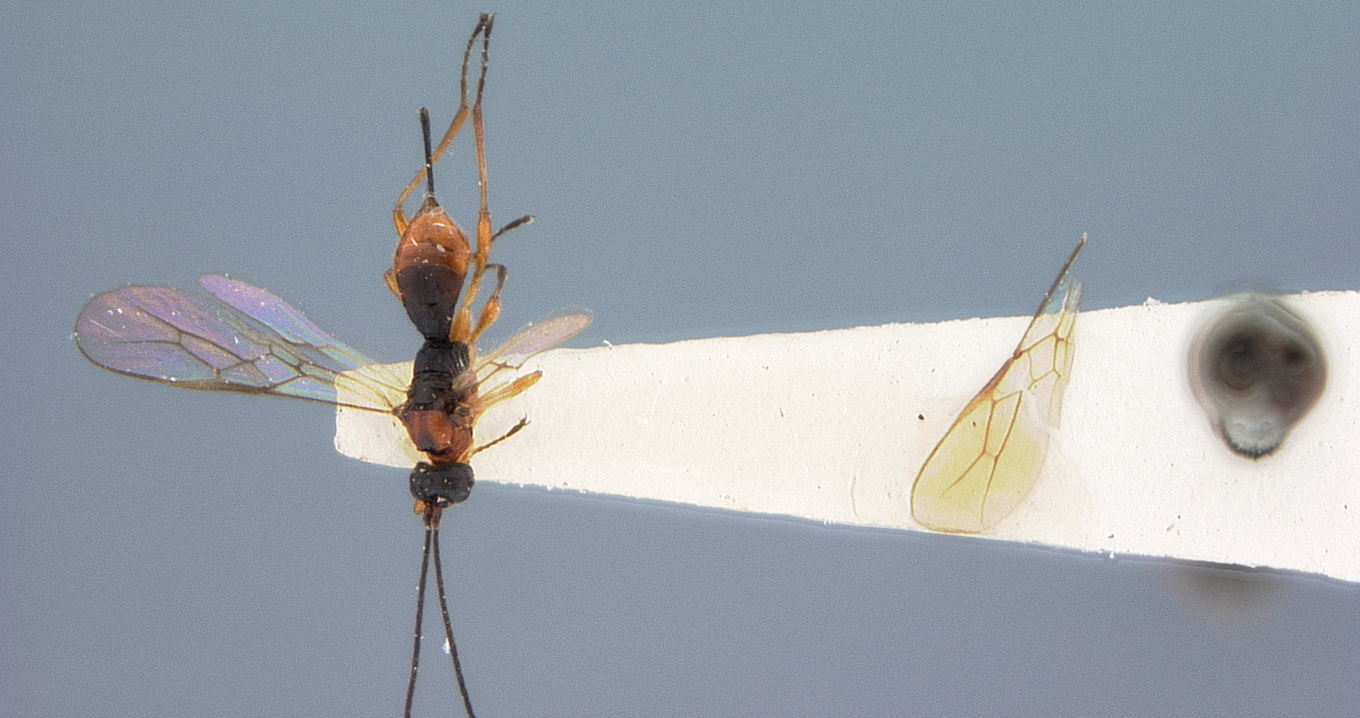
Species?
Ademon satanas
